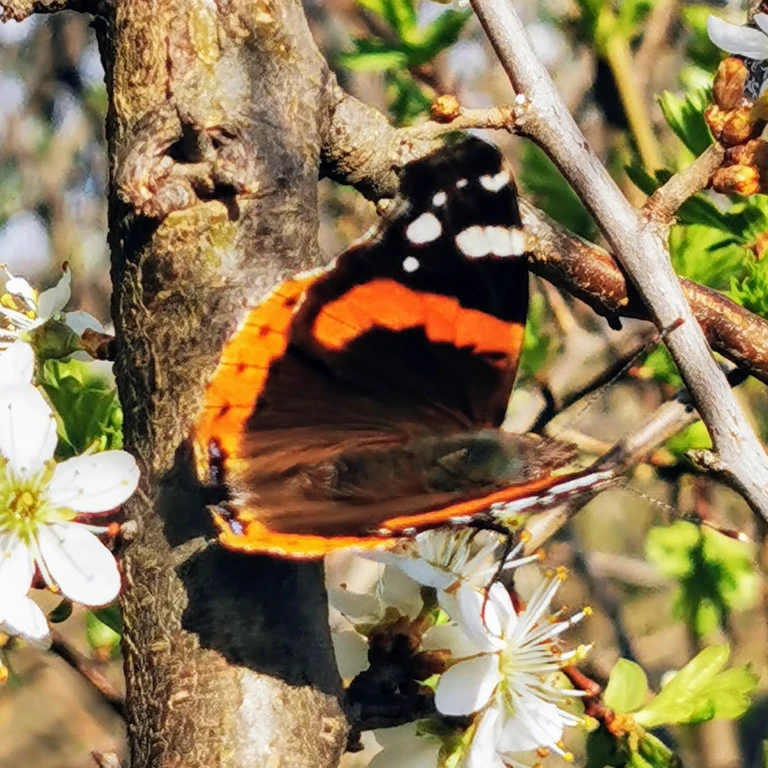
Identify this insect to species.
Vanessa atalanta
